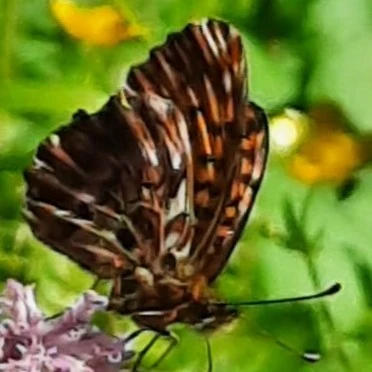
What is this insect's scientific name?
Boloria titania
